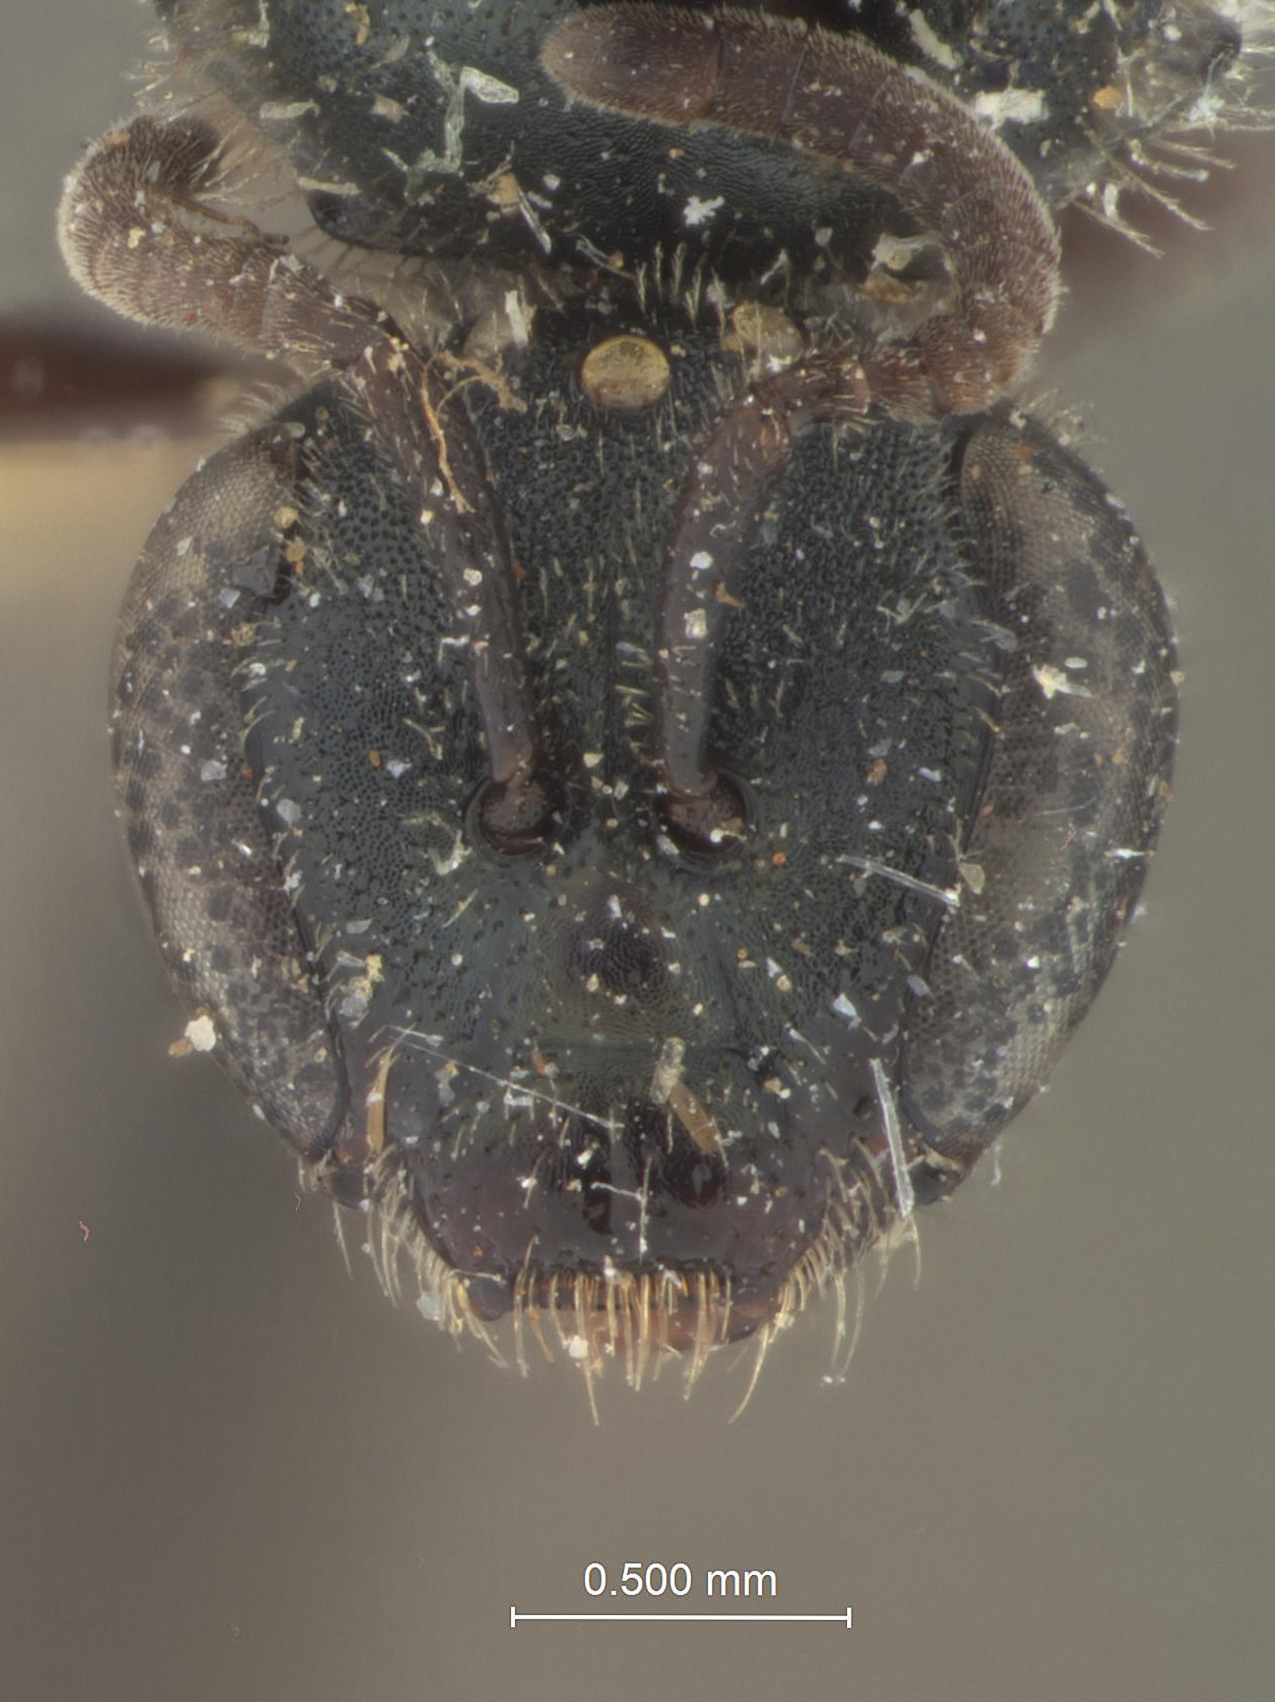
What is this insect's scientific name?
Halictus versans
